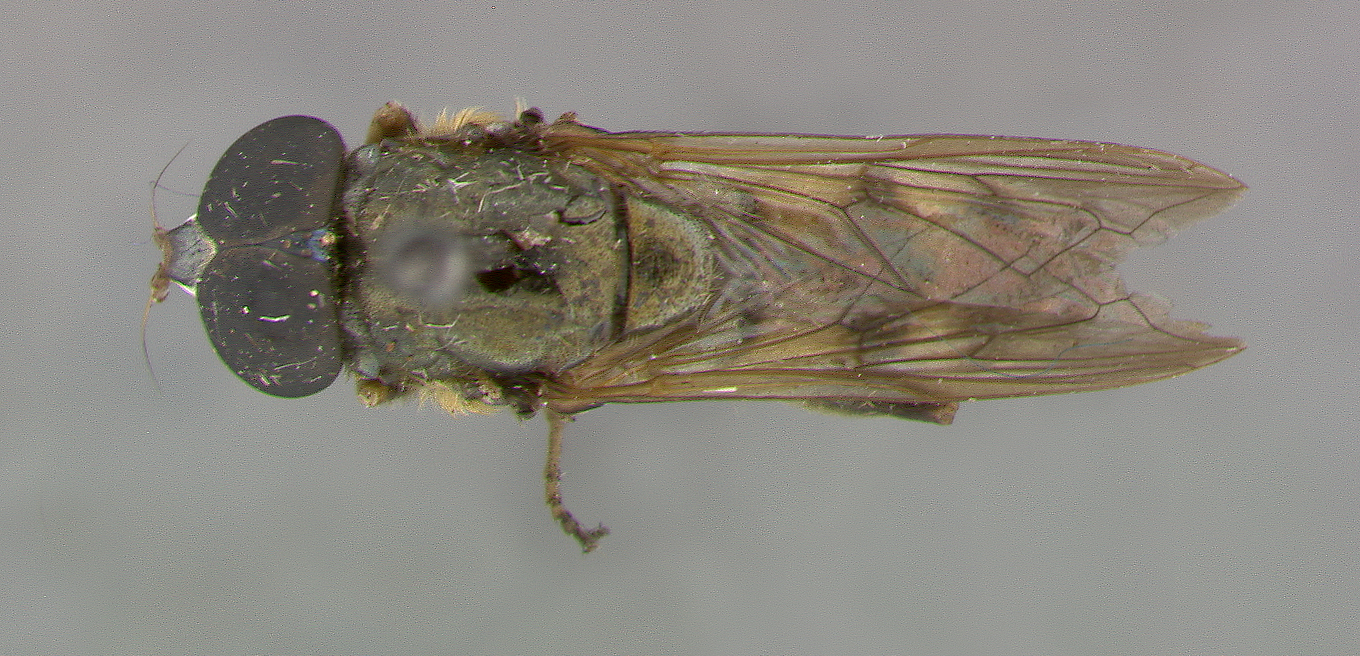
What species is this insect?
Xylota viridaenea
